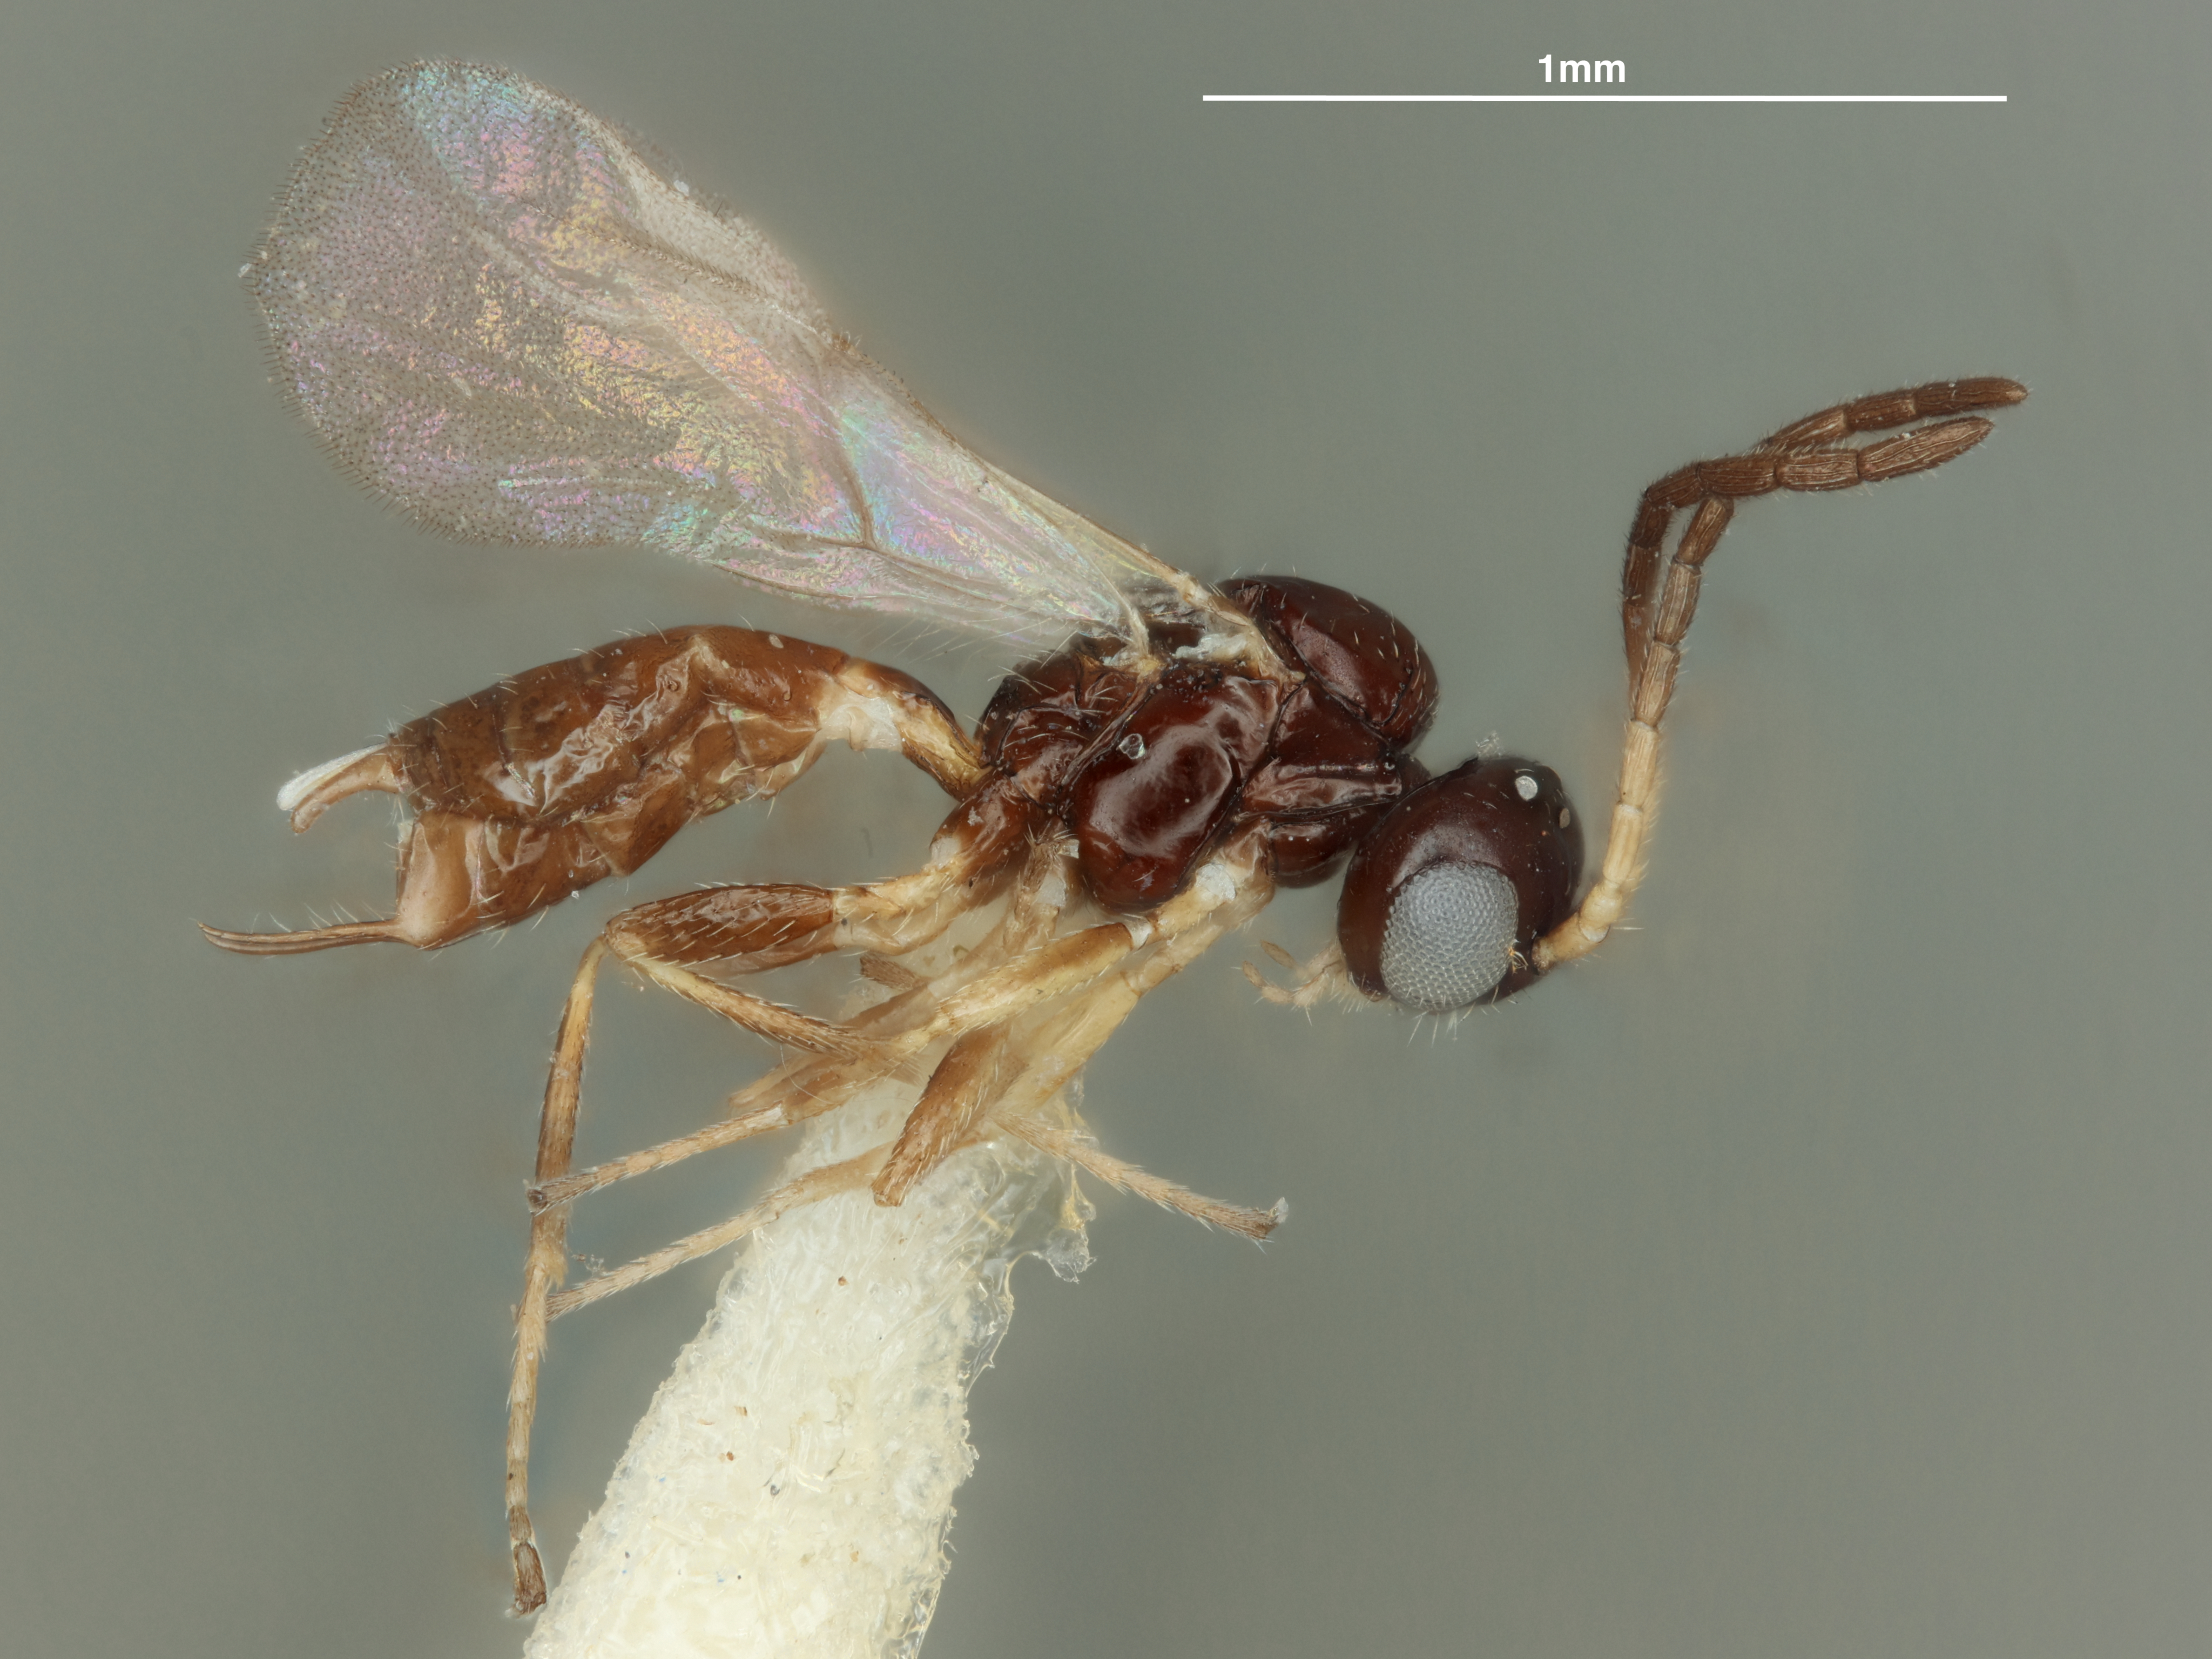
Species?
Trioxys similis
